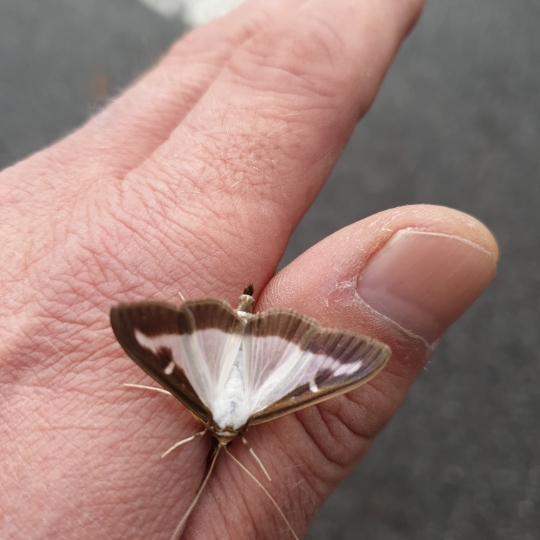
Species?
Cydalima perspectalis
